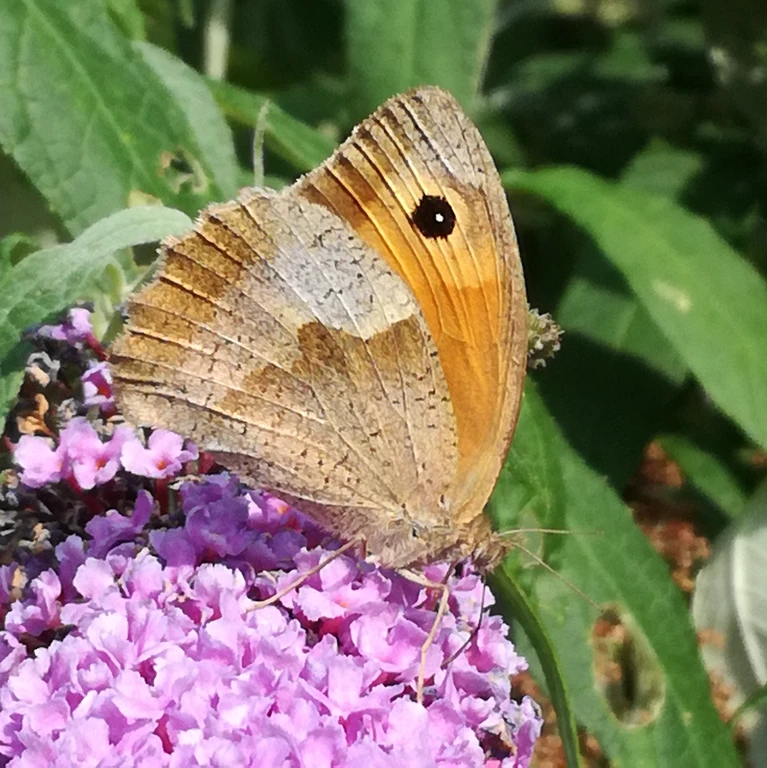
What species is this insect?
Maniola jurtina
